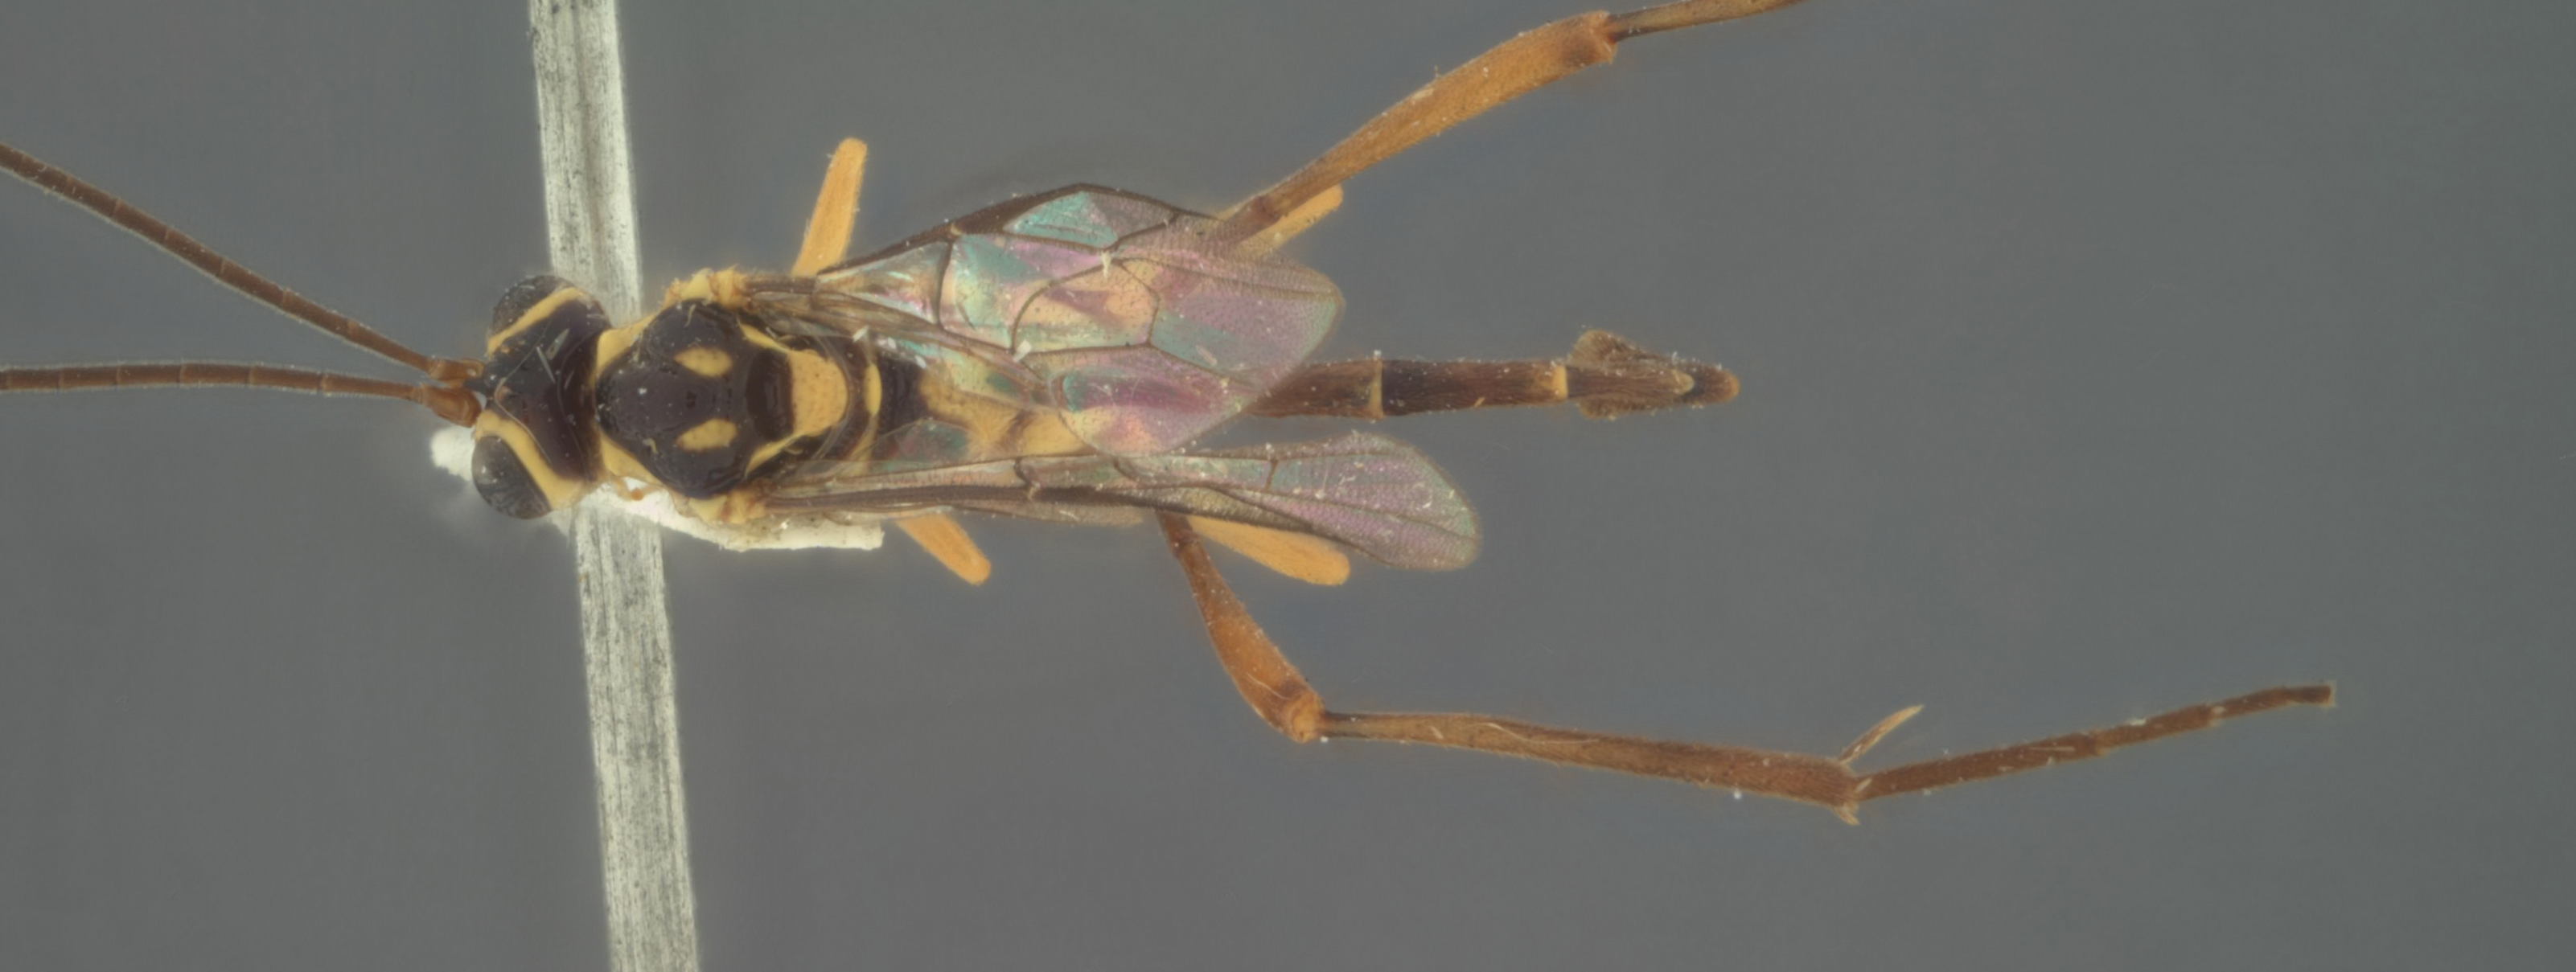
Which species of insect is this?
Agrypon flavopictus
